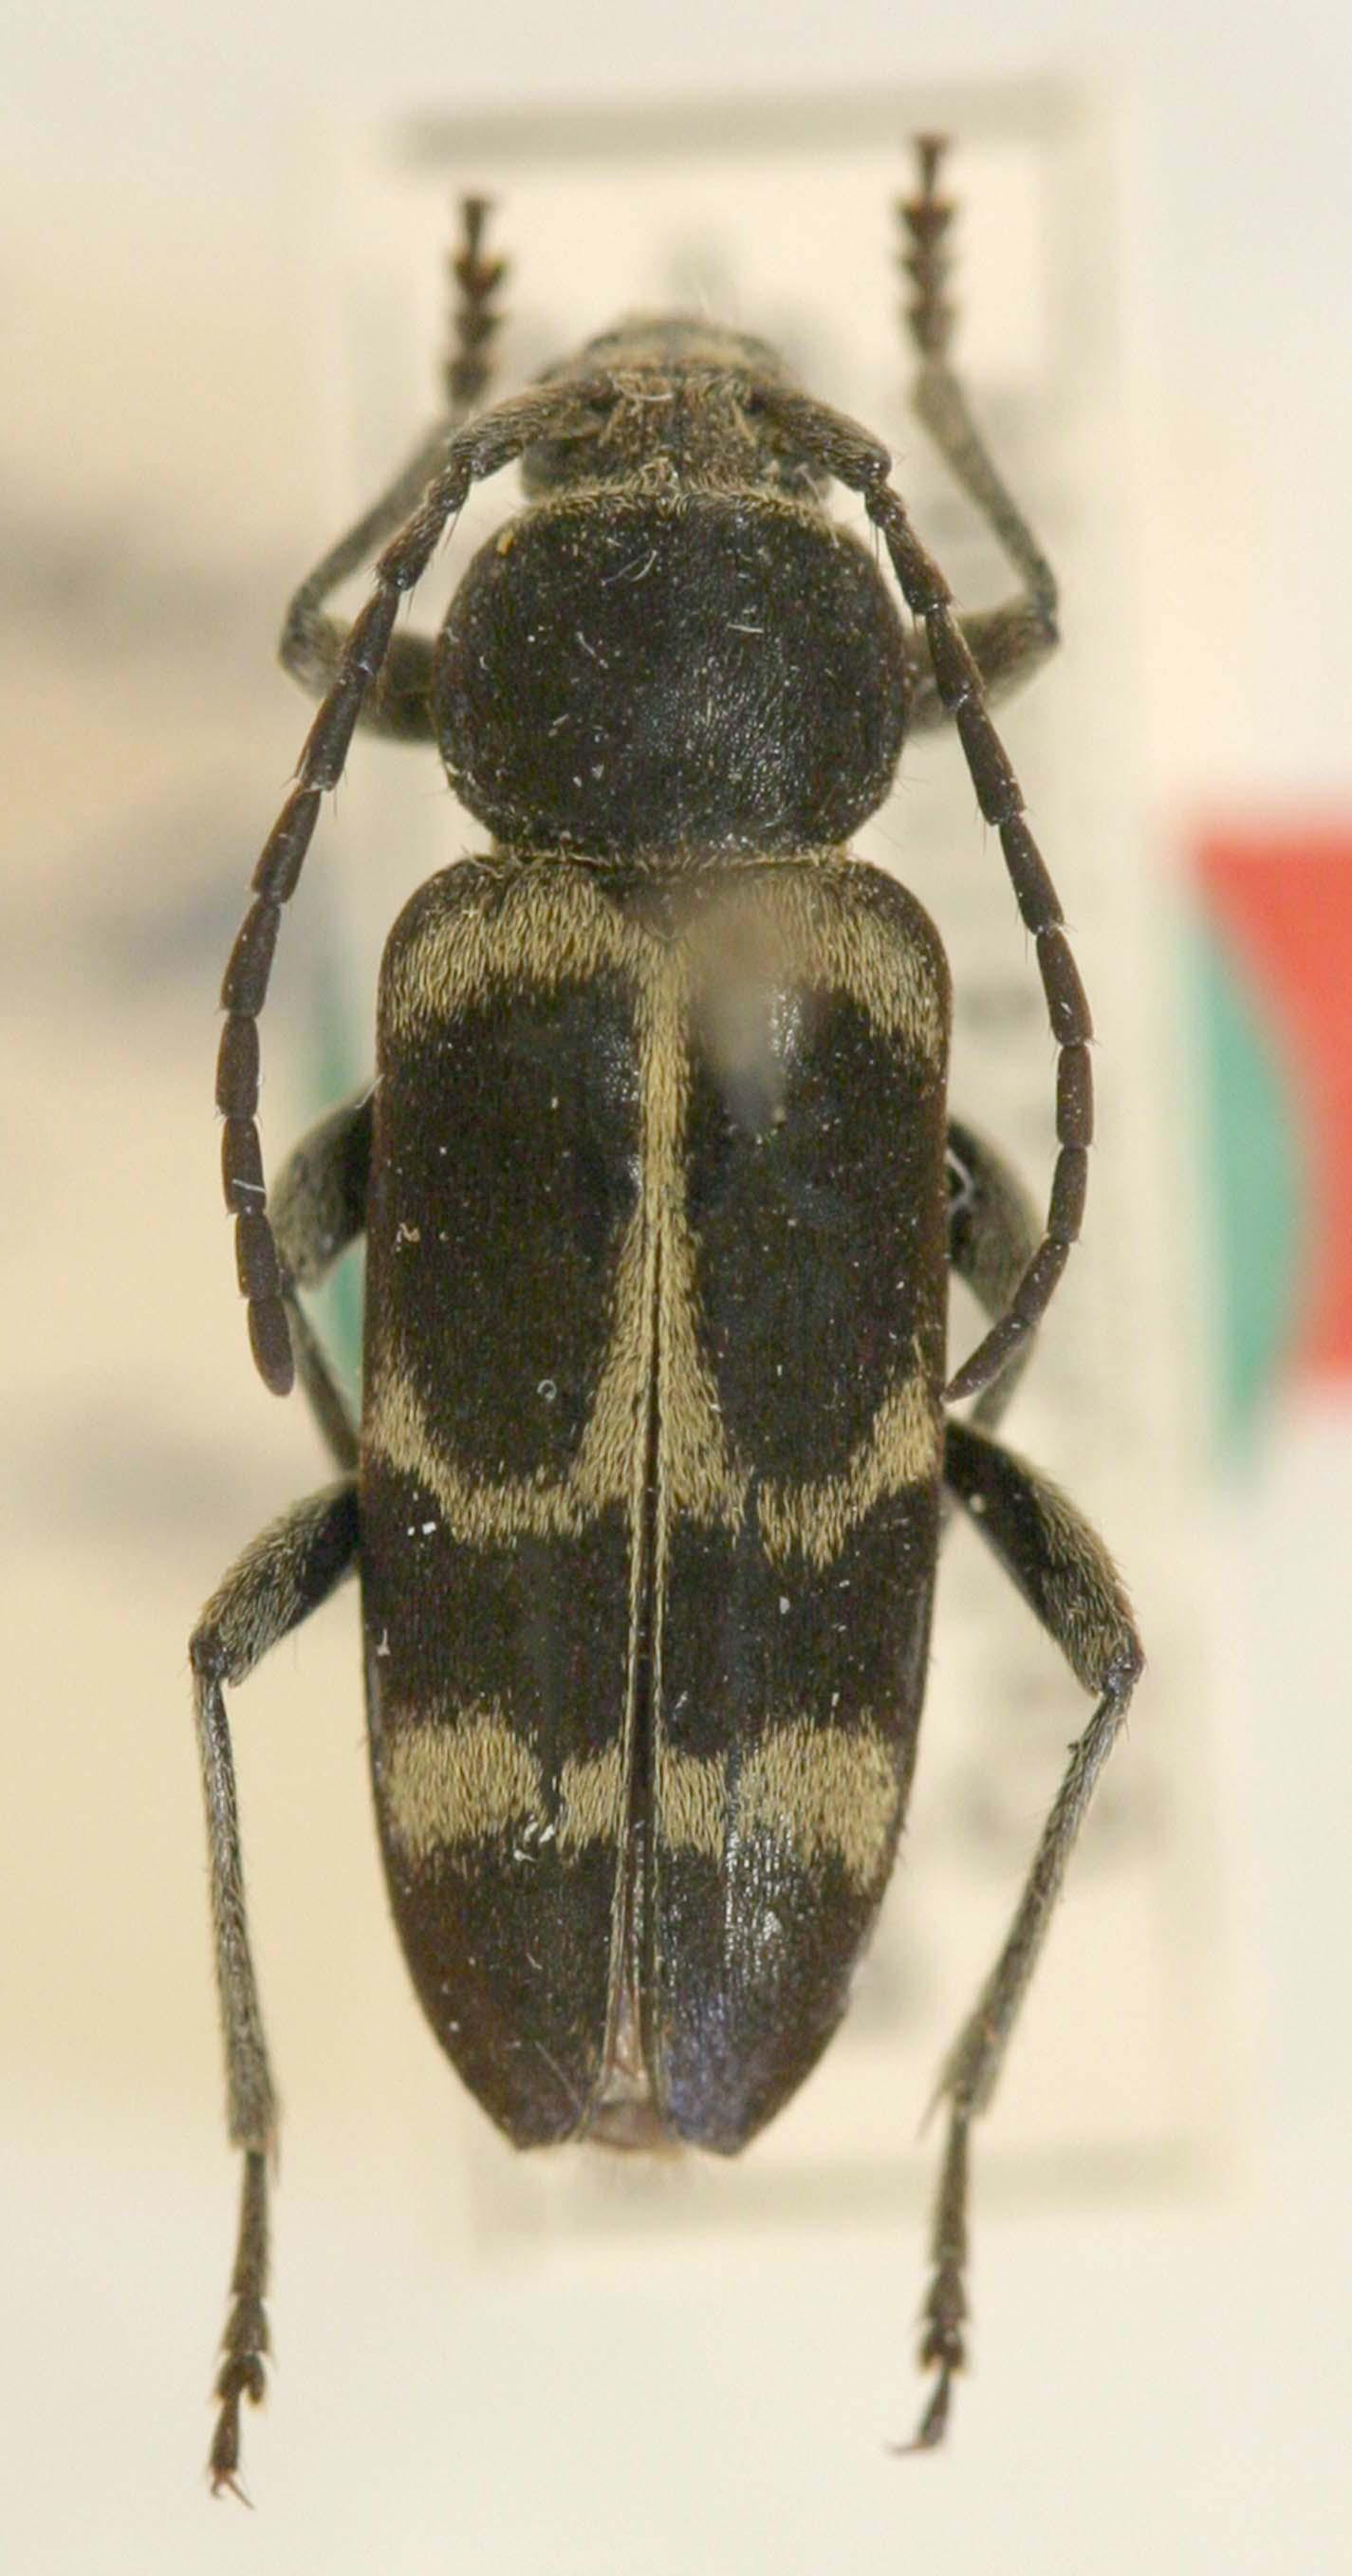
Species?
Megacyllene horioni
